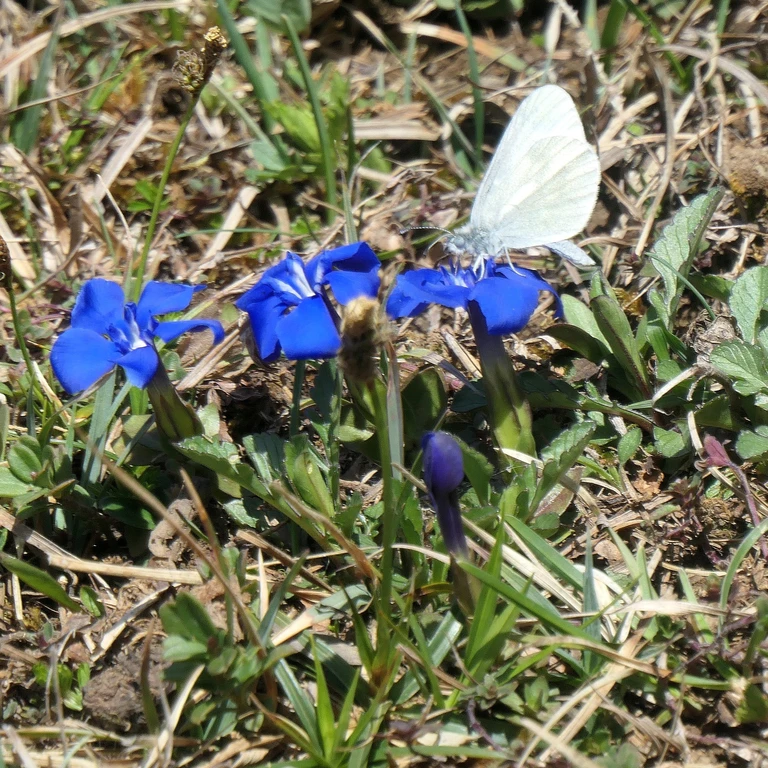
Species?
Leptidea sinapis/juvernica
